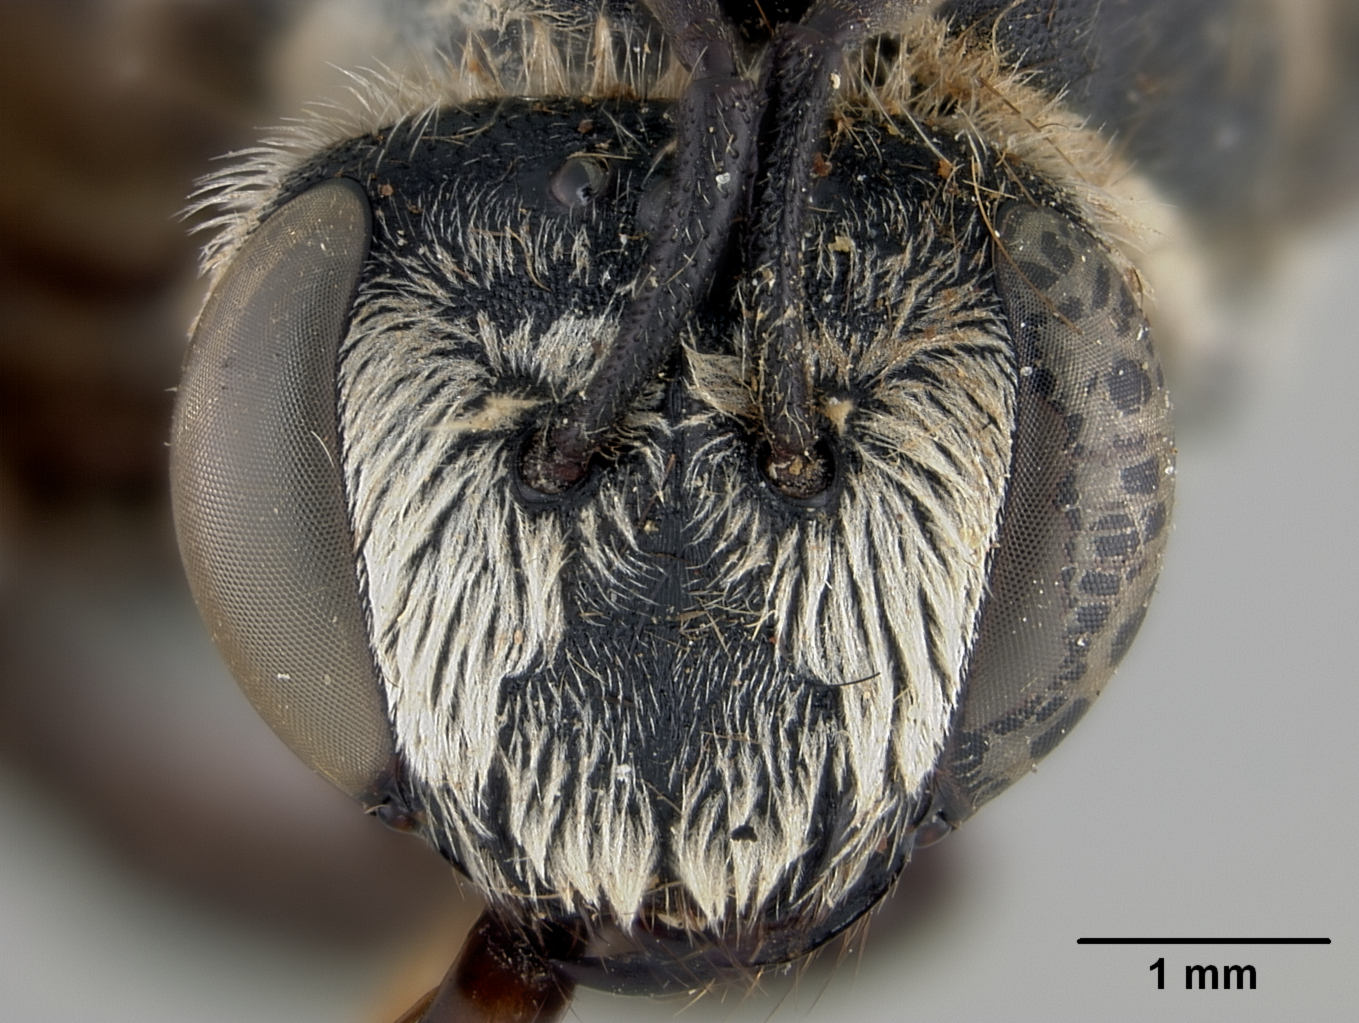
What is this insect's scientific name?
Crocisaspida chanleri
